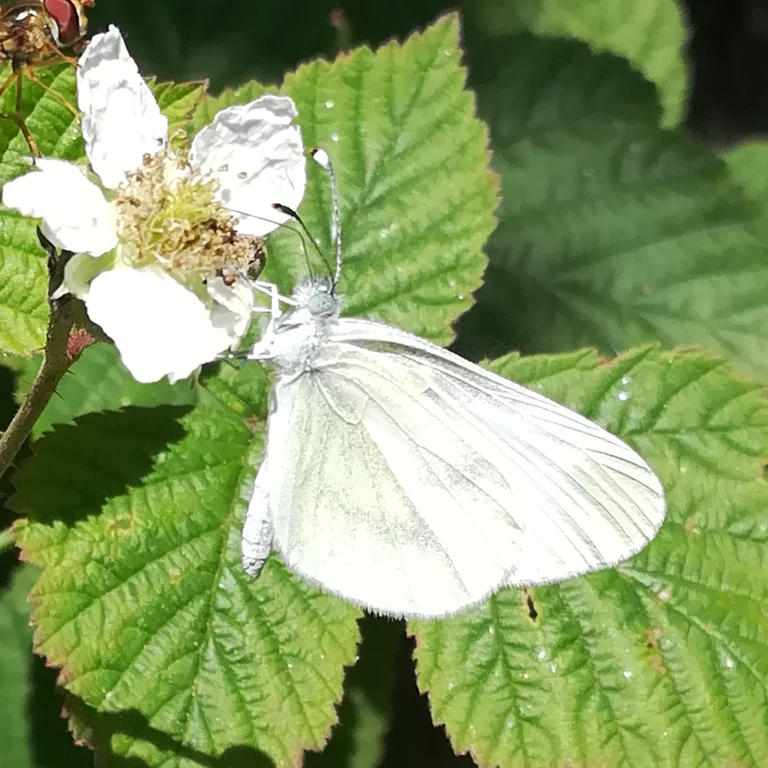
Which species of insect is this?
Leptidea sinapis/juvernica
